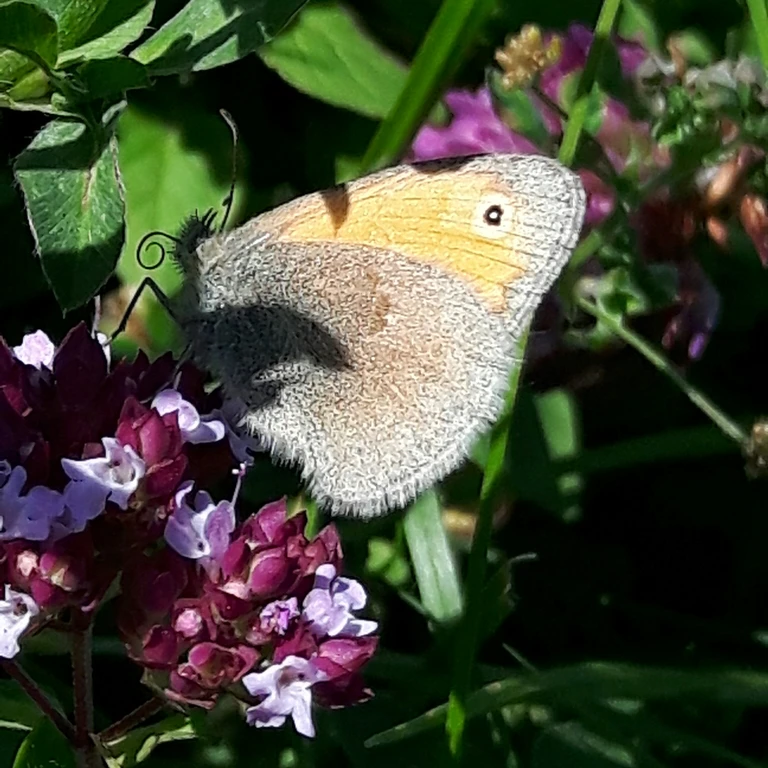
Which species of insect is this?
Coenonympha pamphilus
